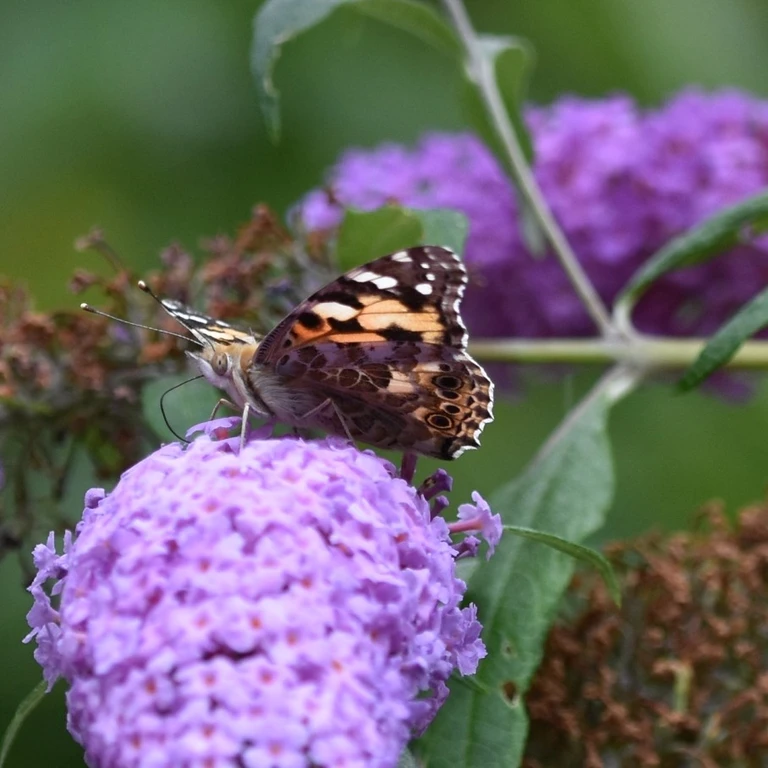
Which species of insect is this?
Vanessa cardui
